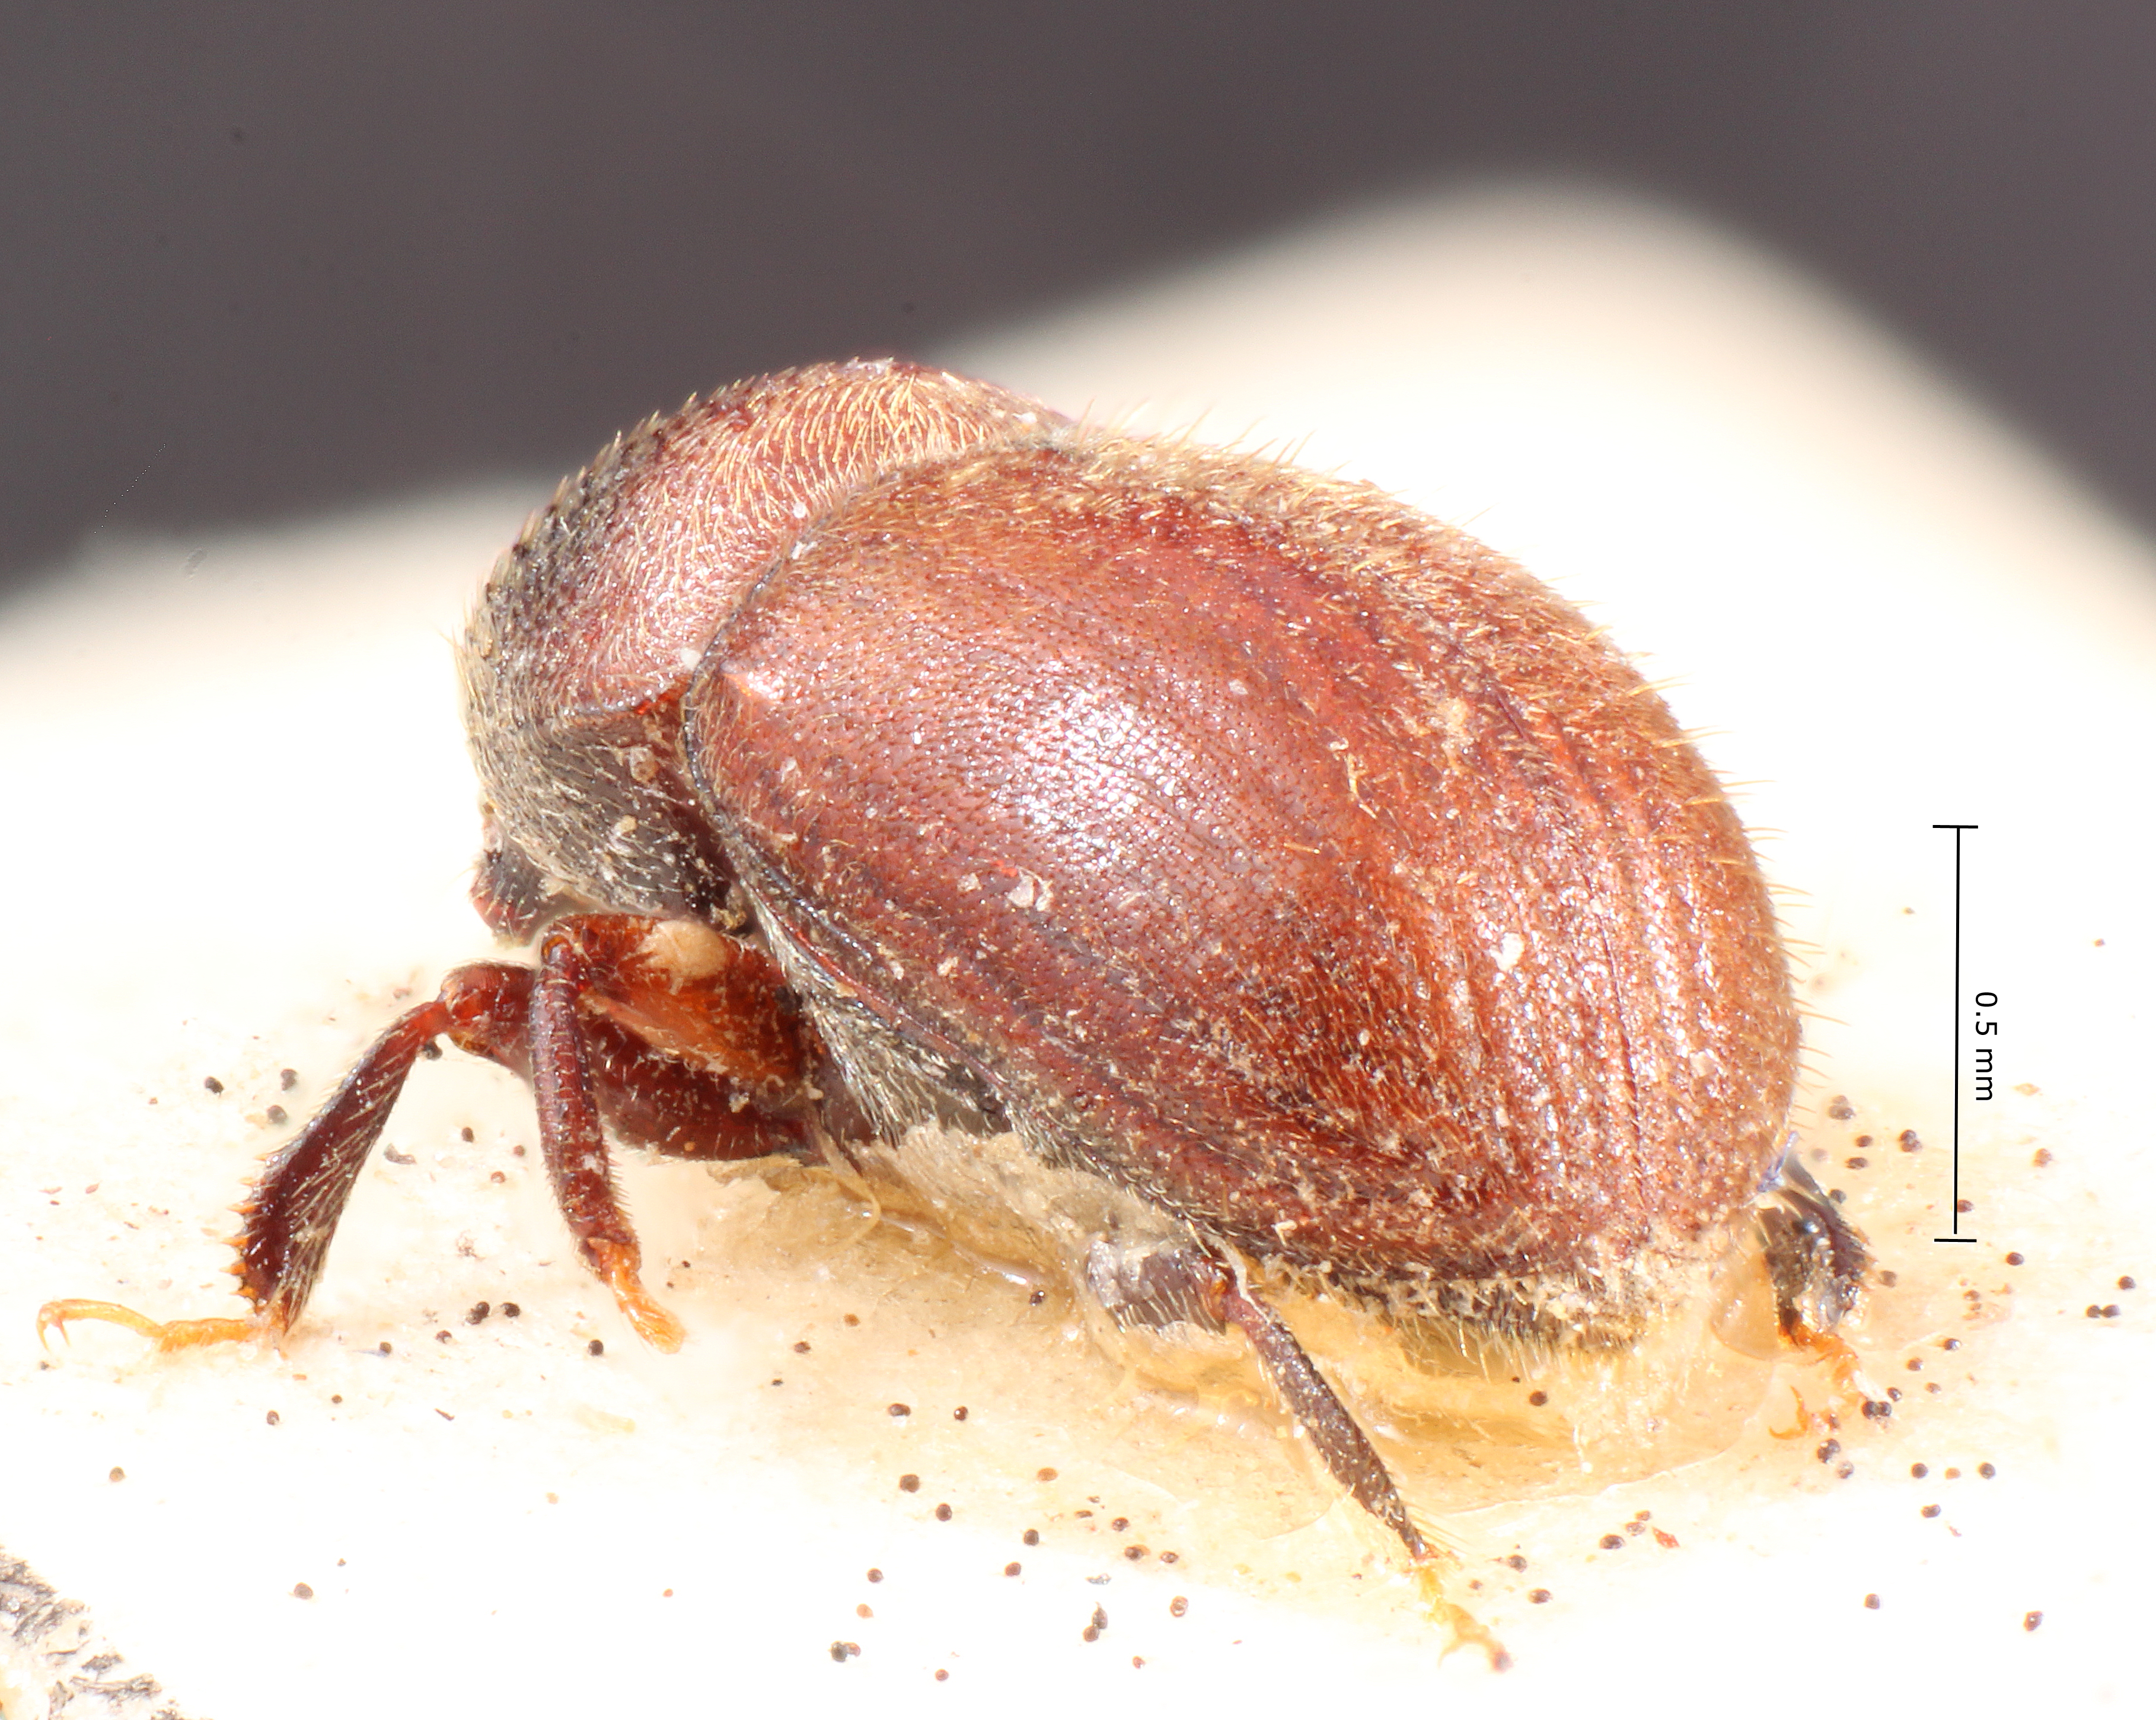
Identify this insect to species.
Problechilus pilosulus
